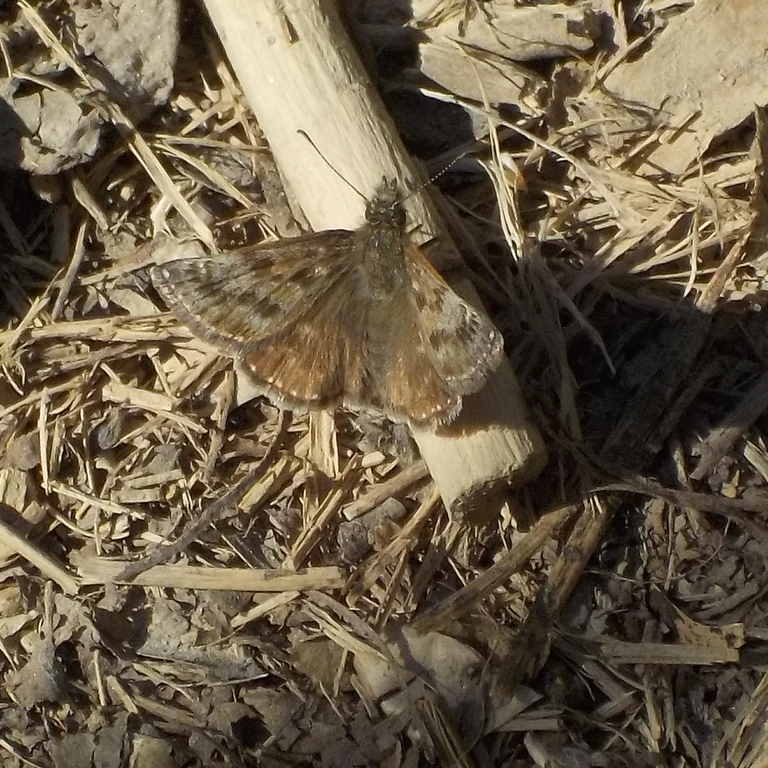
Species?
Erynnis tages
